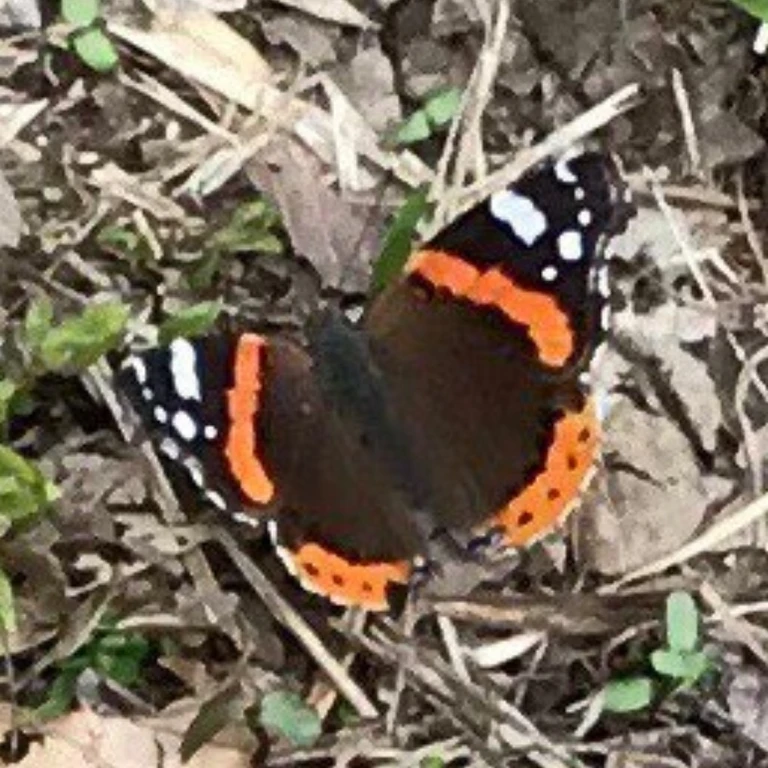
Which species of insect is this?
Vanessa atalanta
